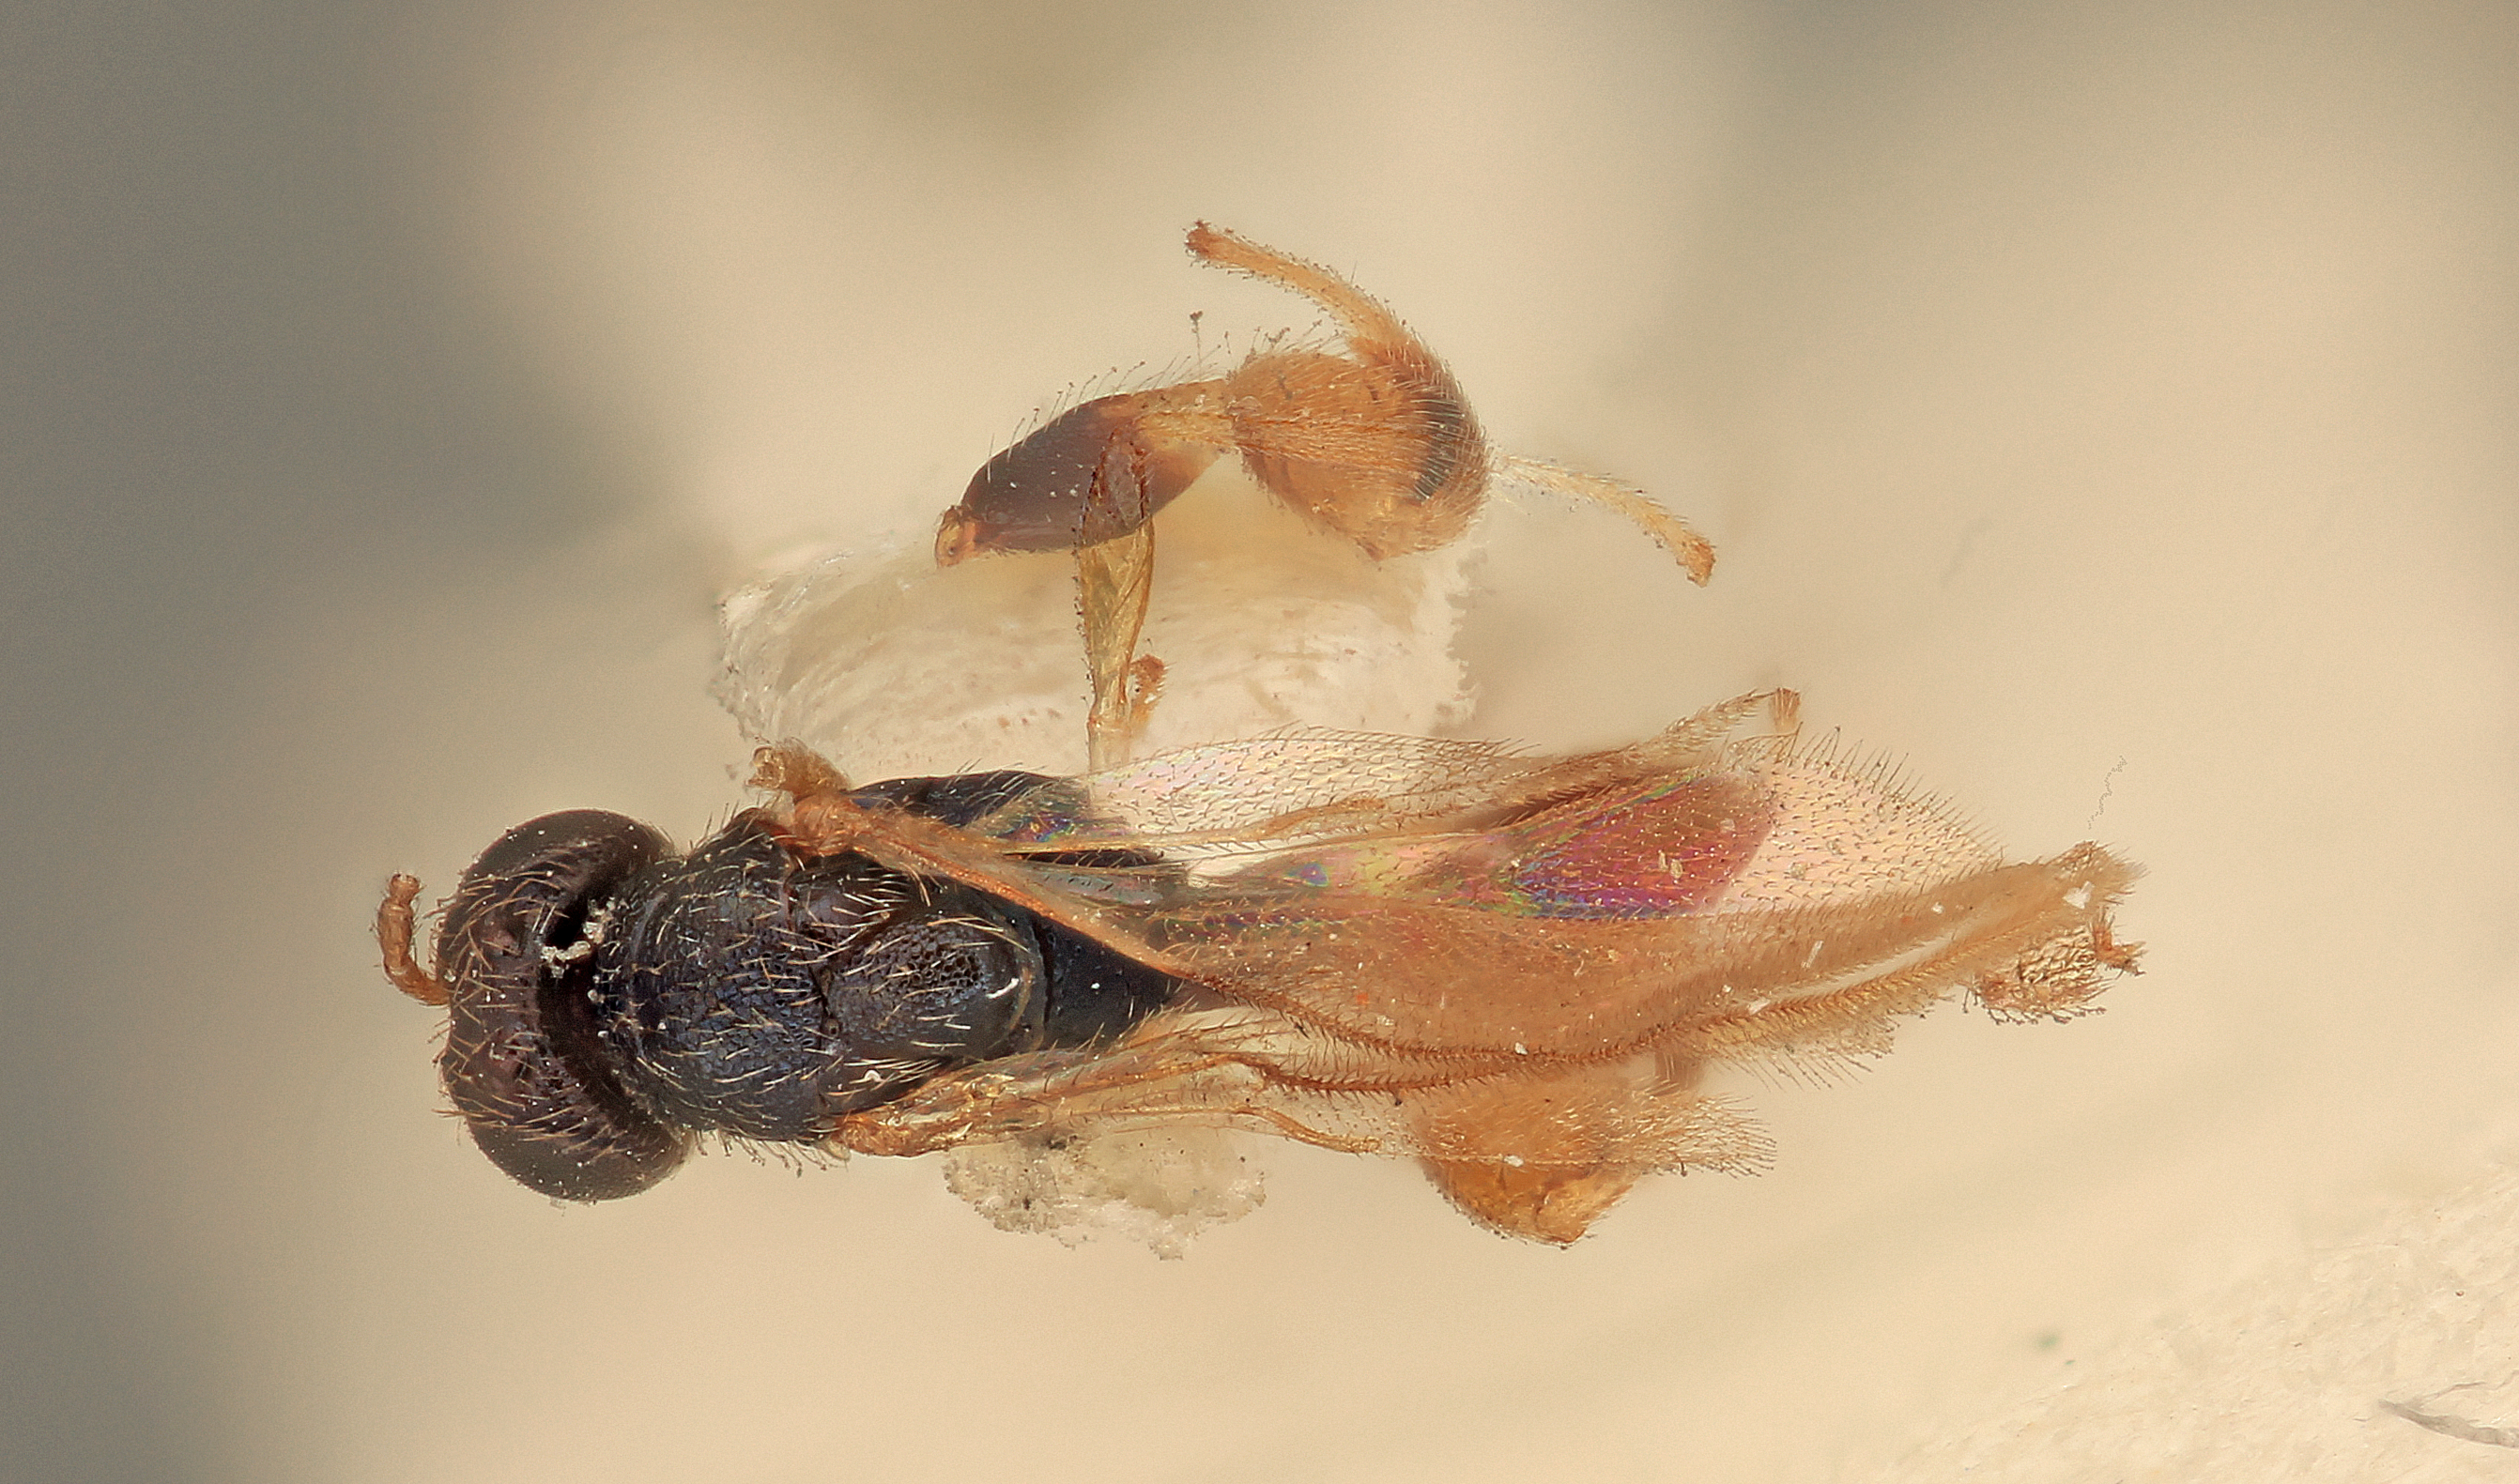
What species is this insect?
Neopalachia peruana
